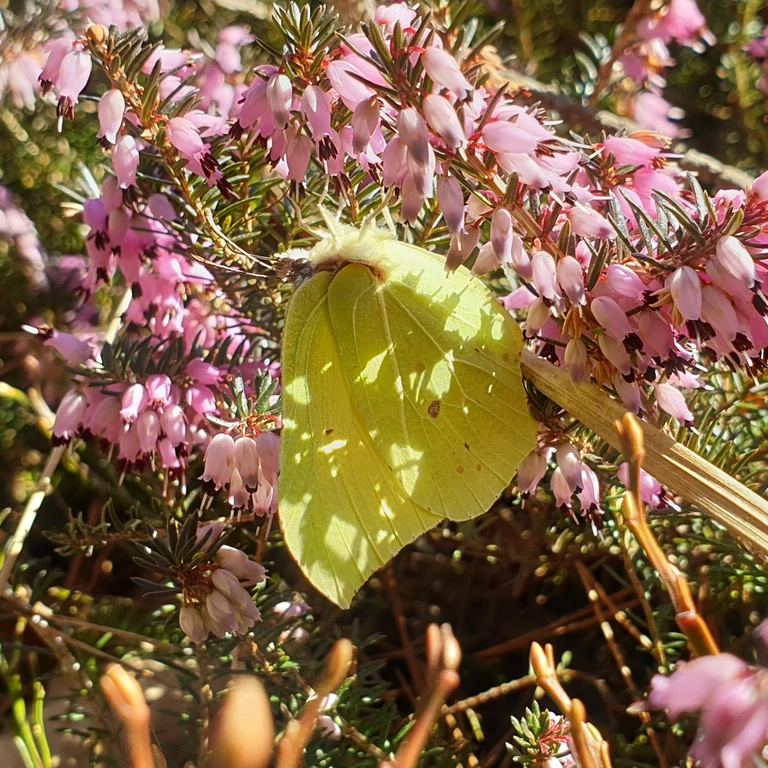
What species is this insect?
Gonepteryx rhamni
